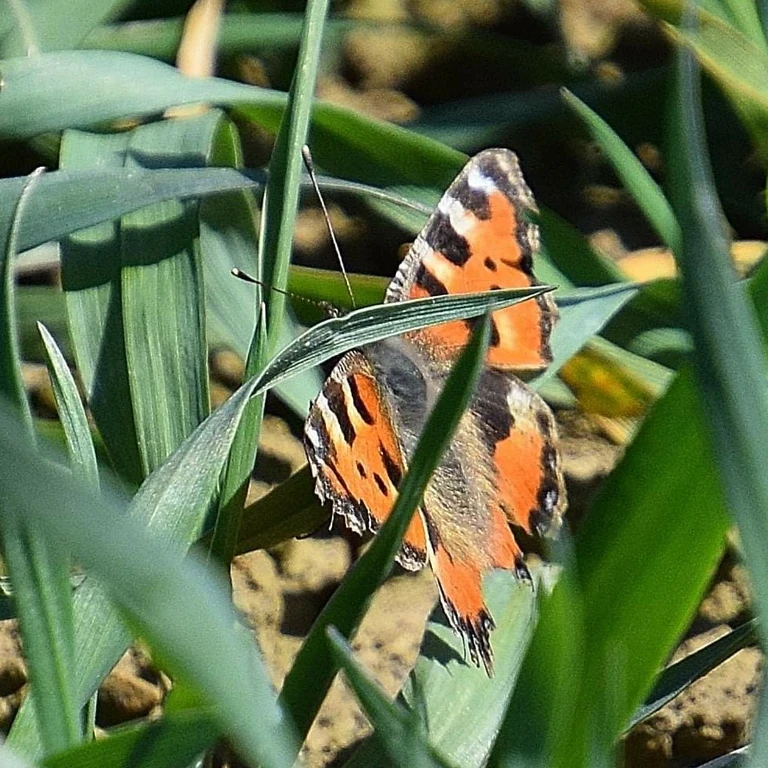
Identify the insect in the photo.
Aglais urticae
